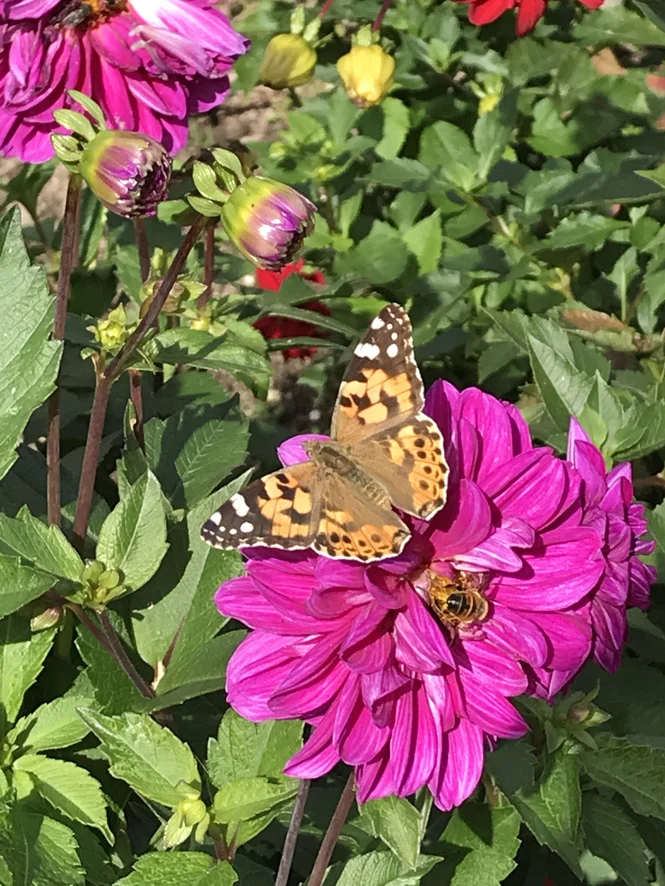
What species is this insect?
Vanessa cardui
